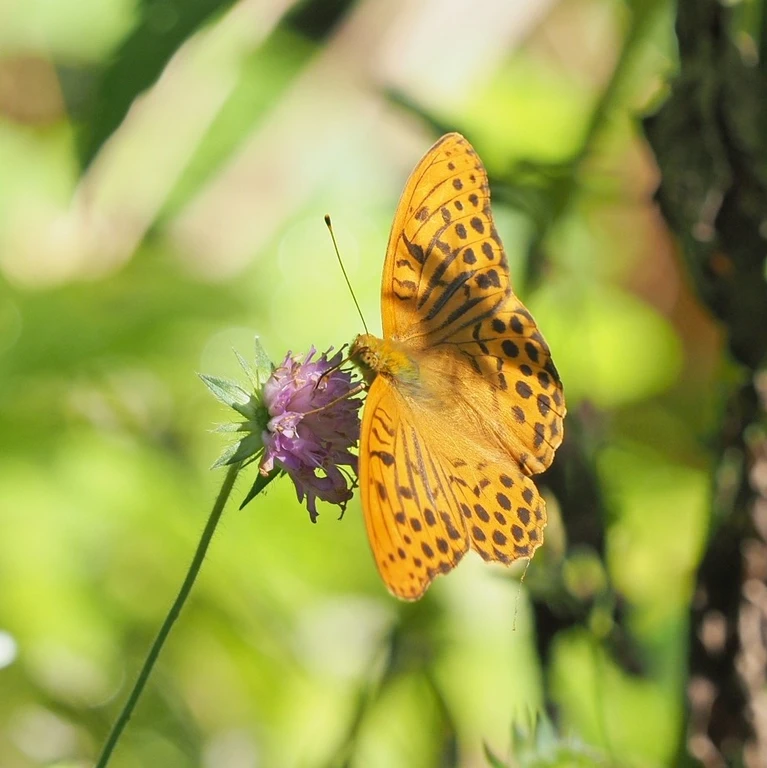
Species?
Argynnis paphia
